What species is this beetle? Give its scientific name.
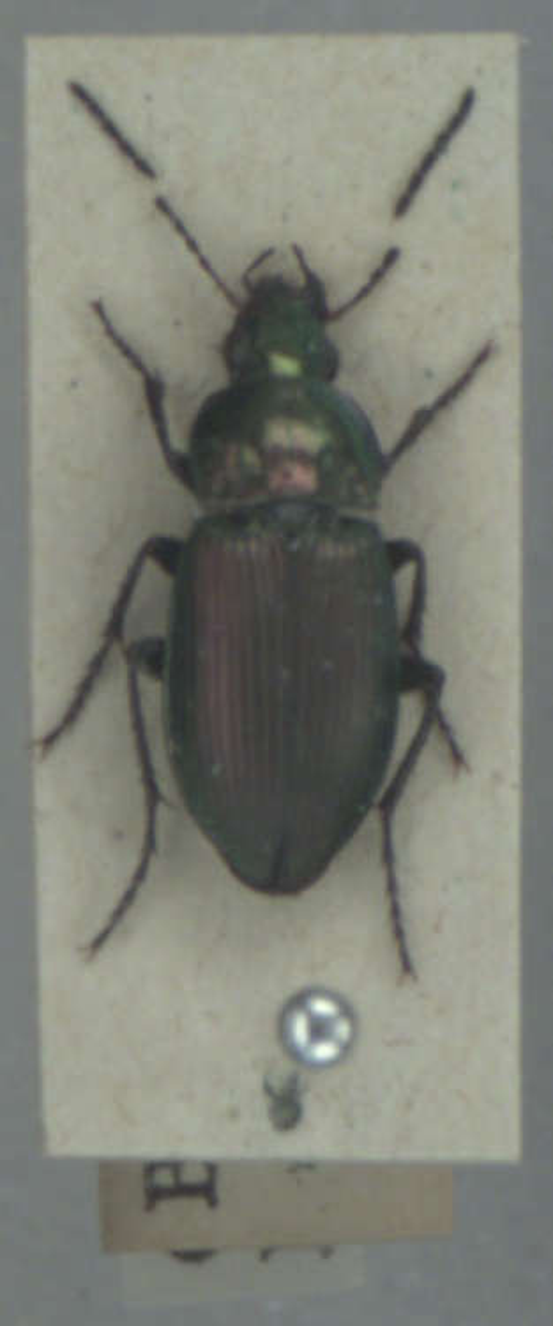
Poecilus versicolor
